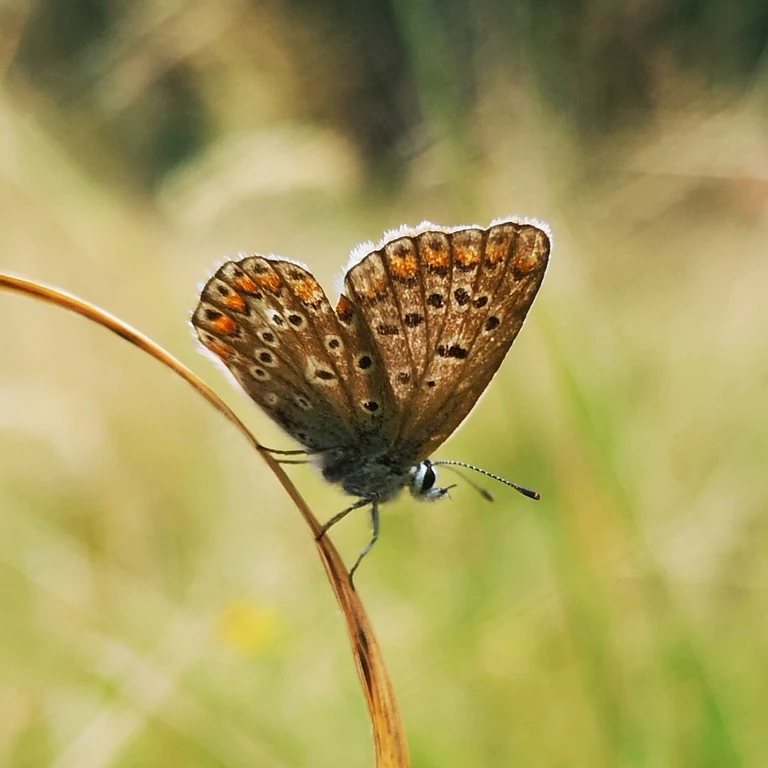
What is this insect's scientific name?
Polyommatus icarus
